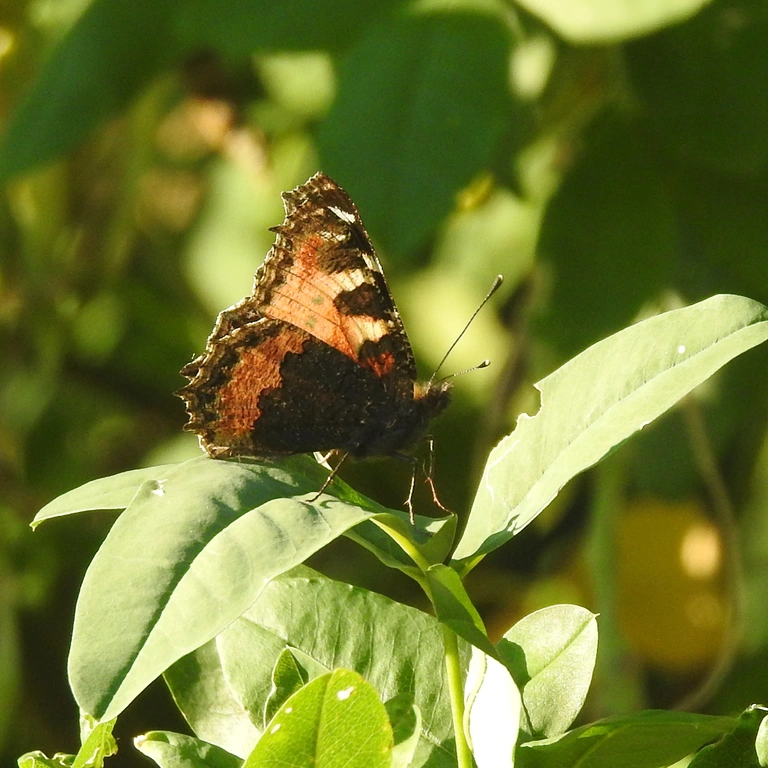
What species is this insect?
Aglais urticae
